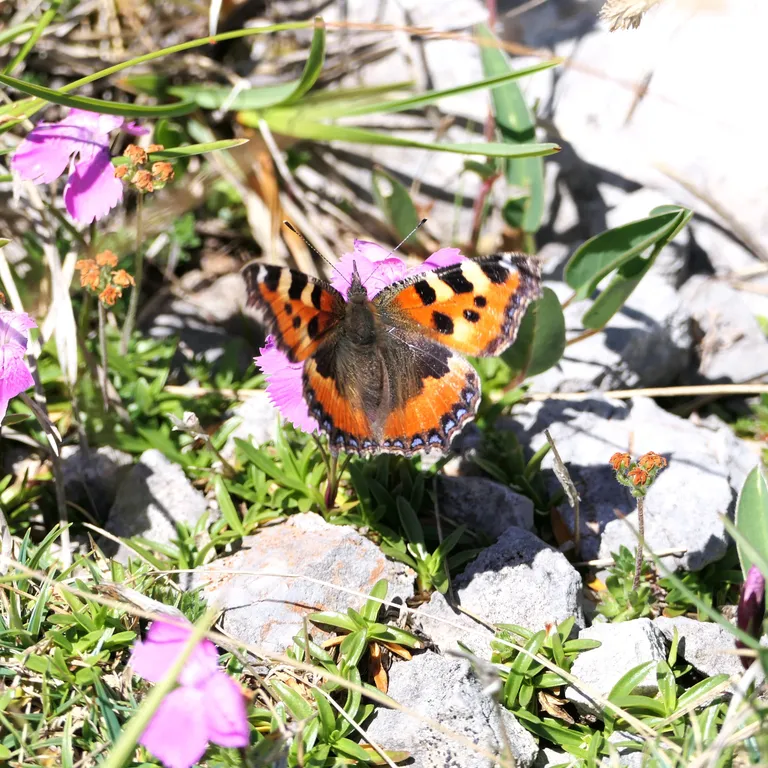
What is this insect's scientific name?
Aglais urticae
